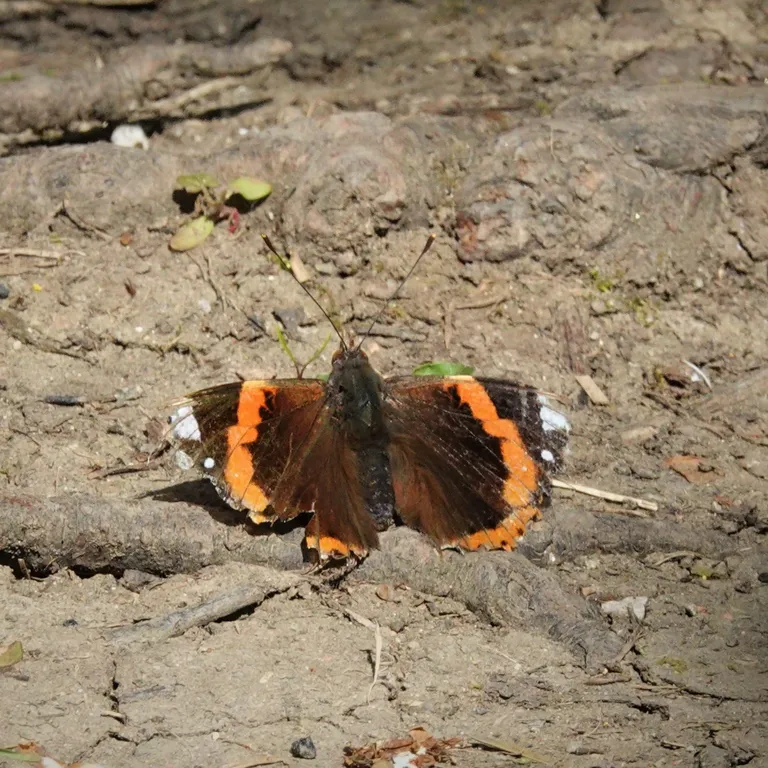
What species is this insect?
Vanessa atalanta
